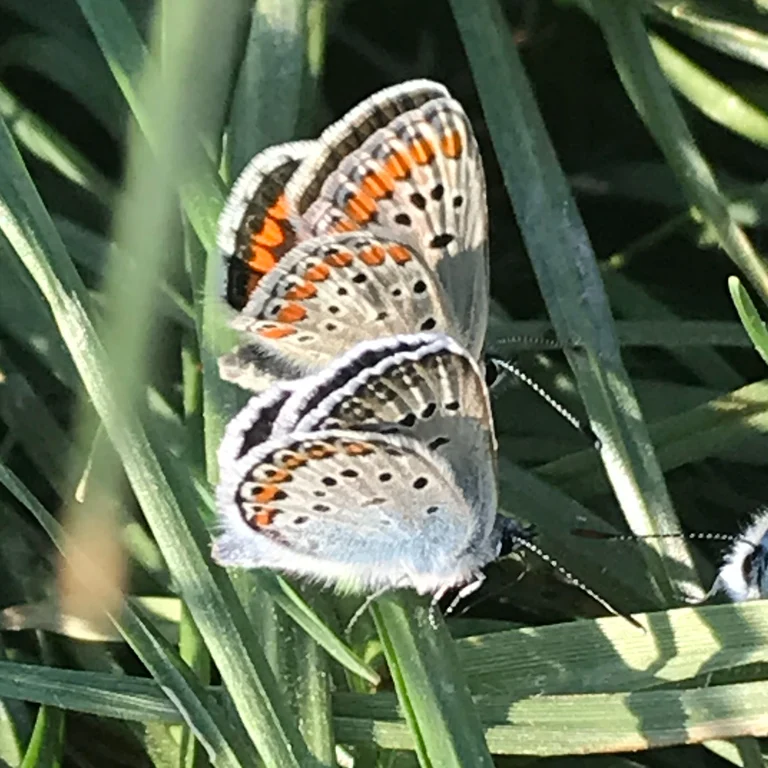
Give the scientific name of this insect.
Aricia agestis/artaxerxes
